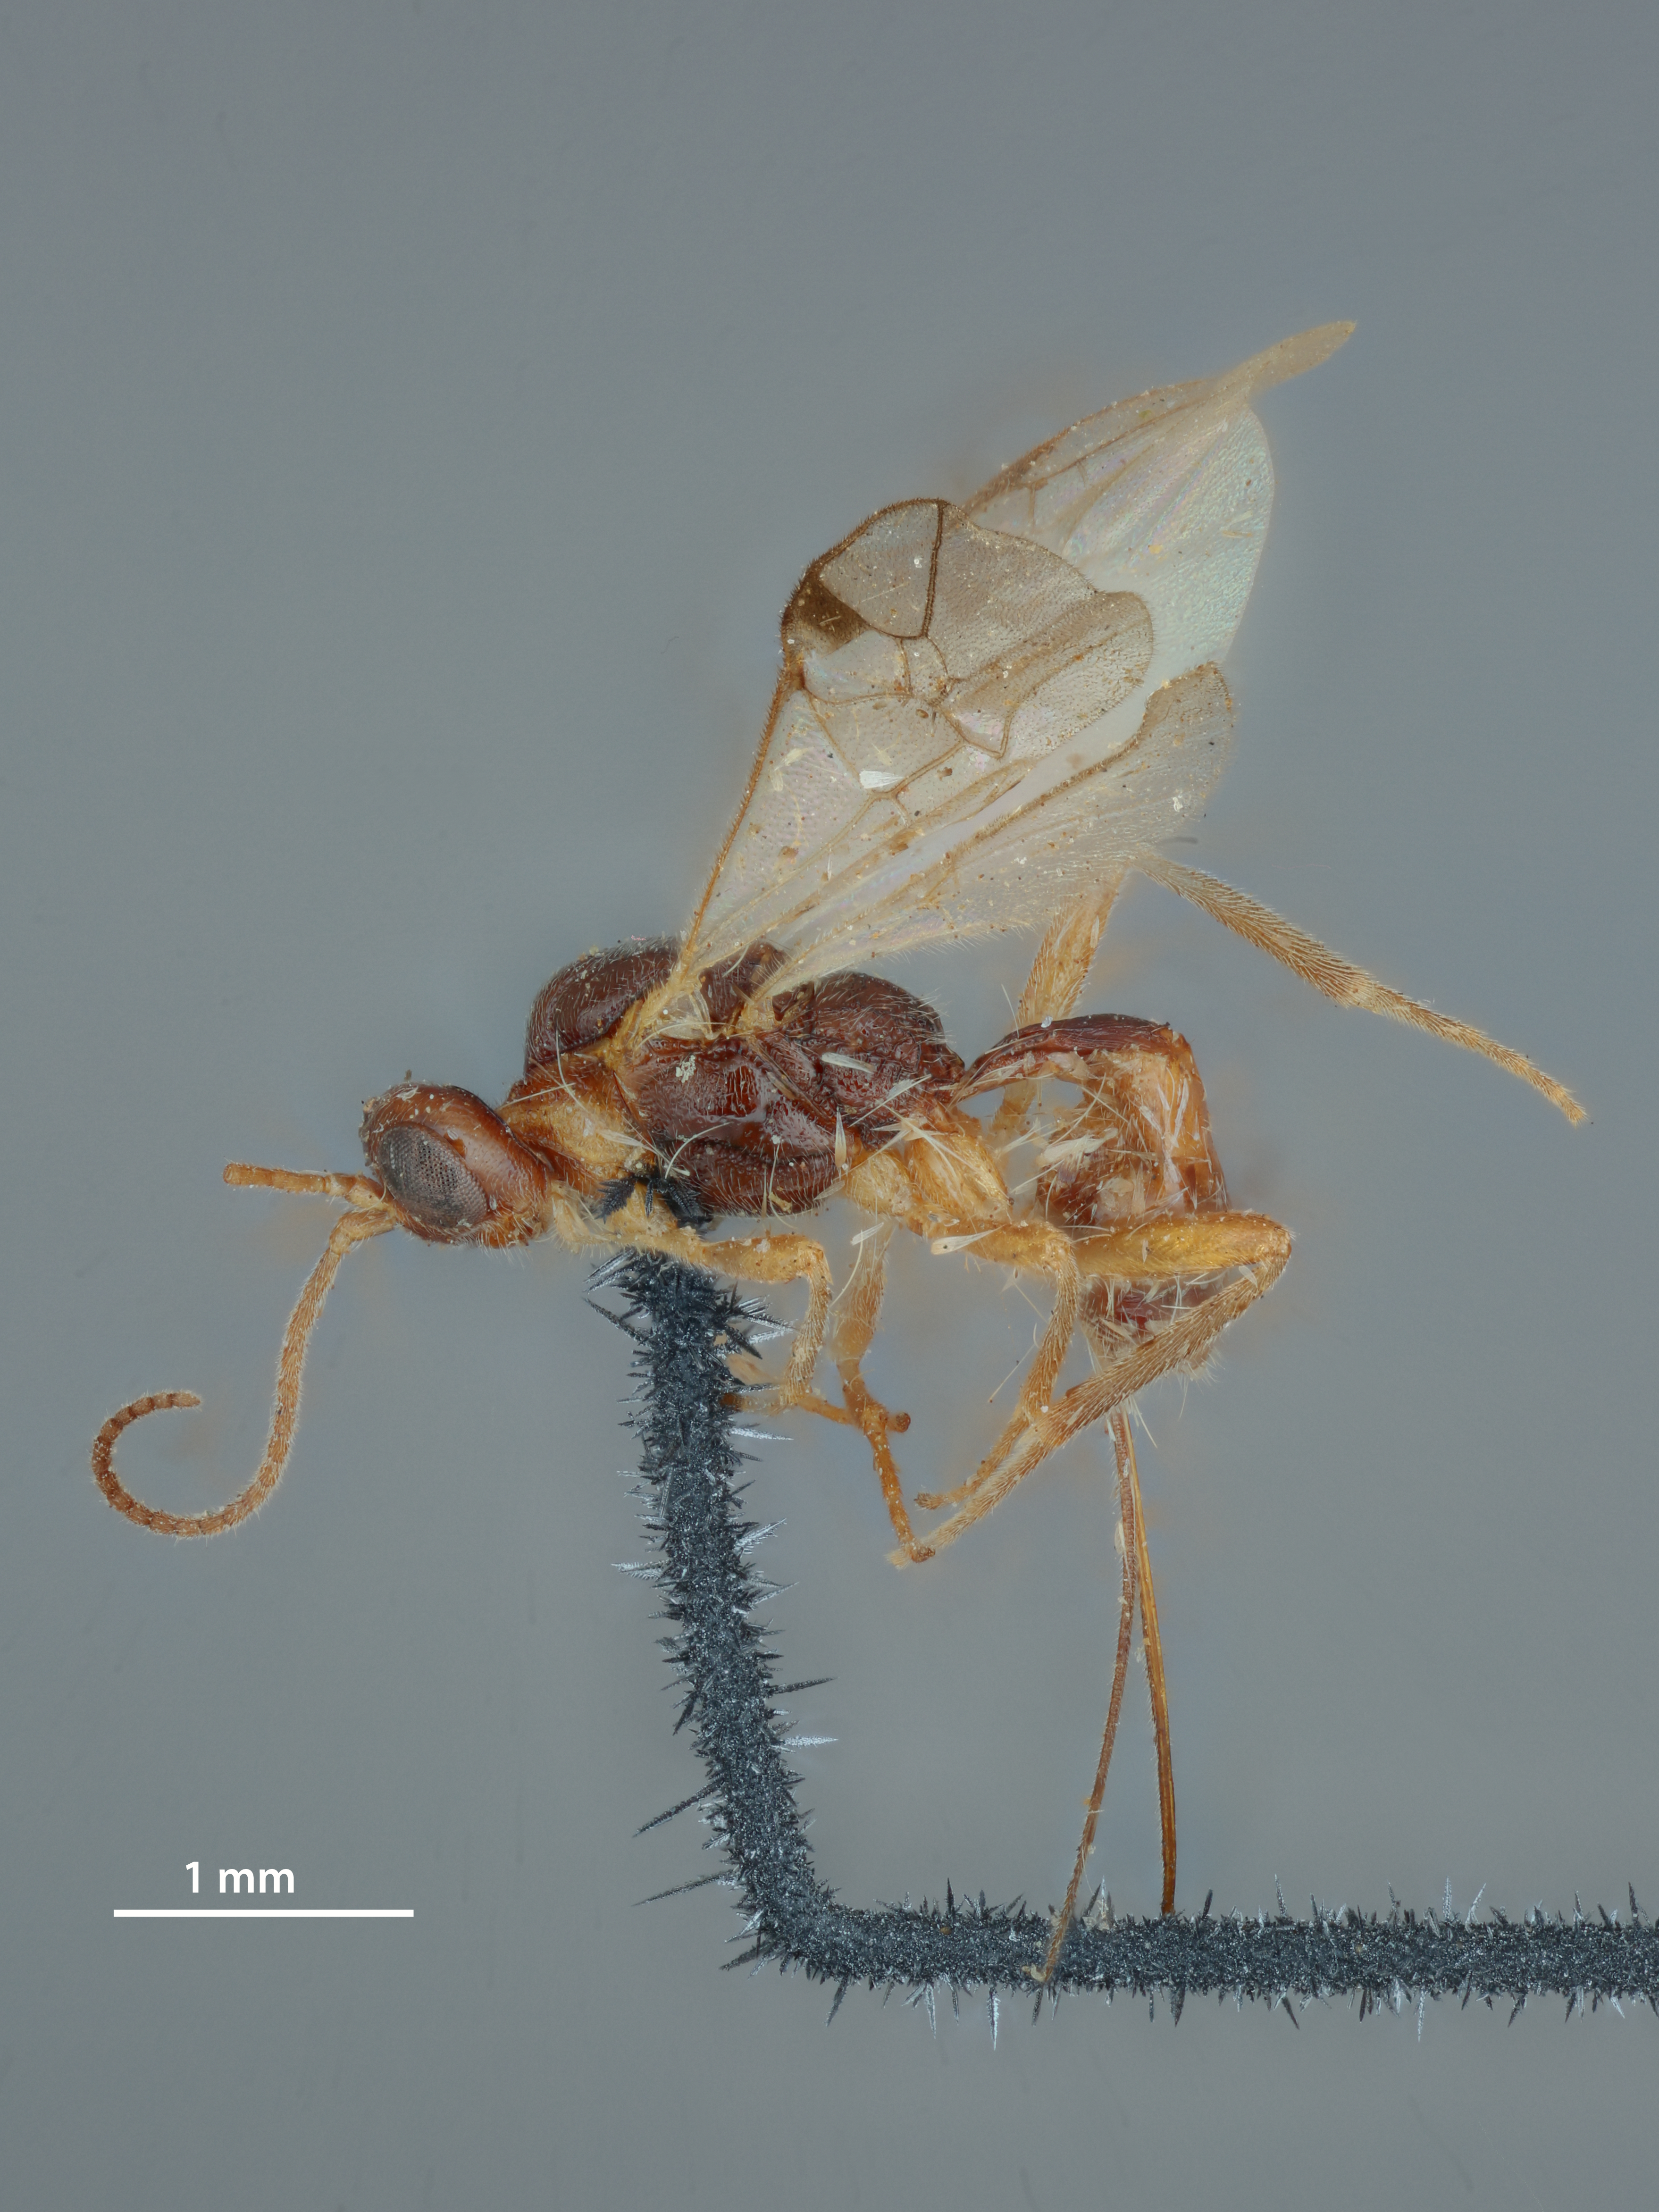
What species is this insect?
Meteorus orchesiae
